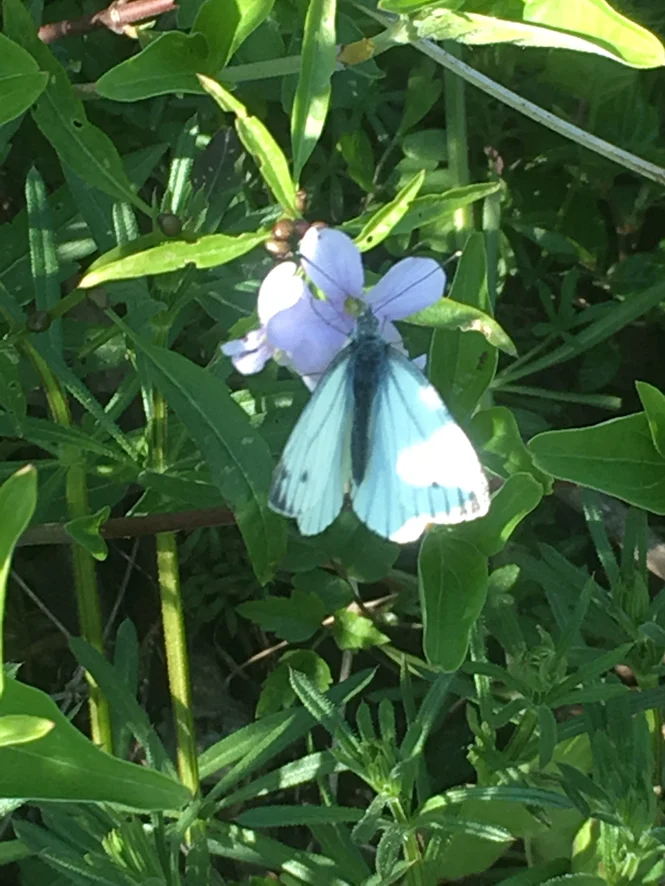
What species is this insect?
Pieris napi
